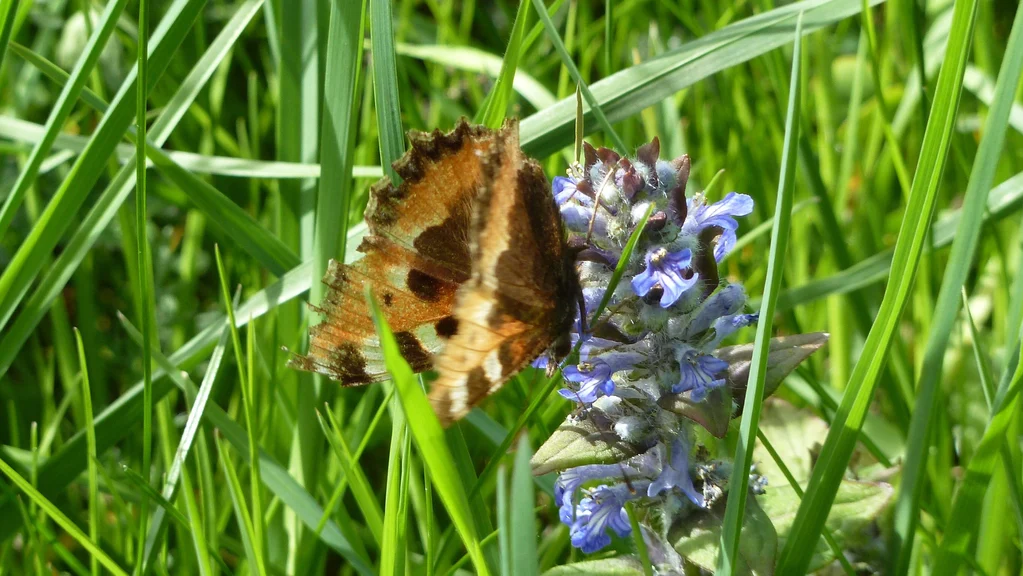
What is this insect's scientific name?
Aglais urticae
